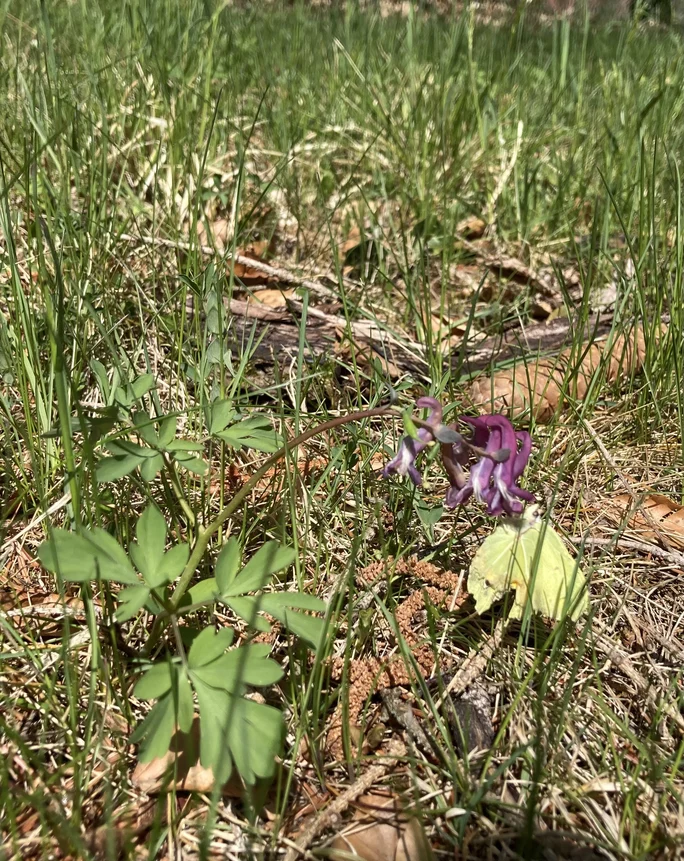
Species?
Gonepteryx rhamni
